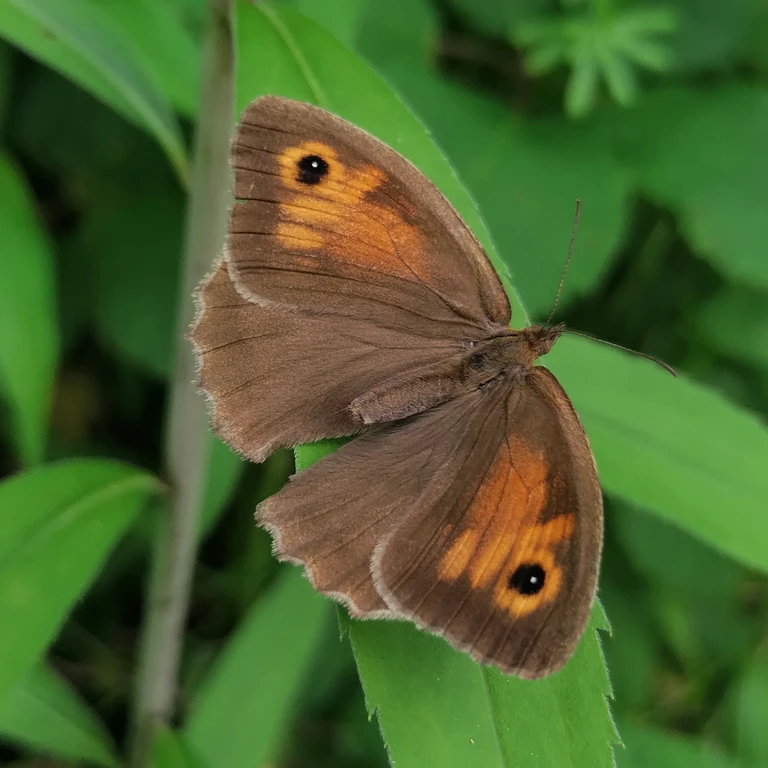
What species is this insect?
Maniola jurtina
